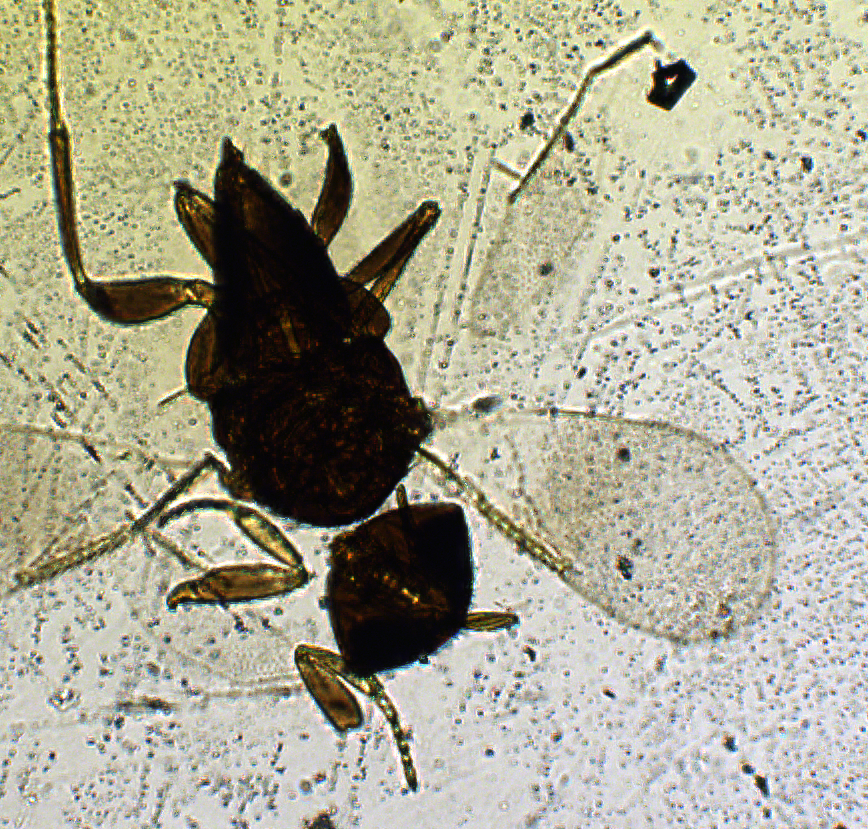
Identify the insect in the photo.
Aphelinus lapisligni
